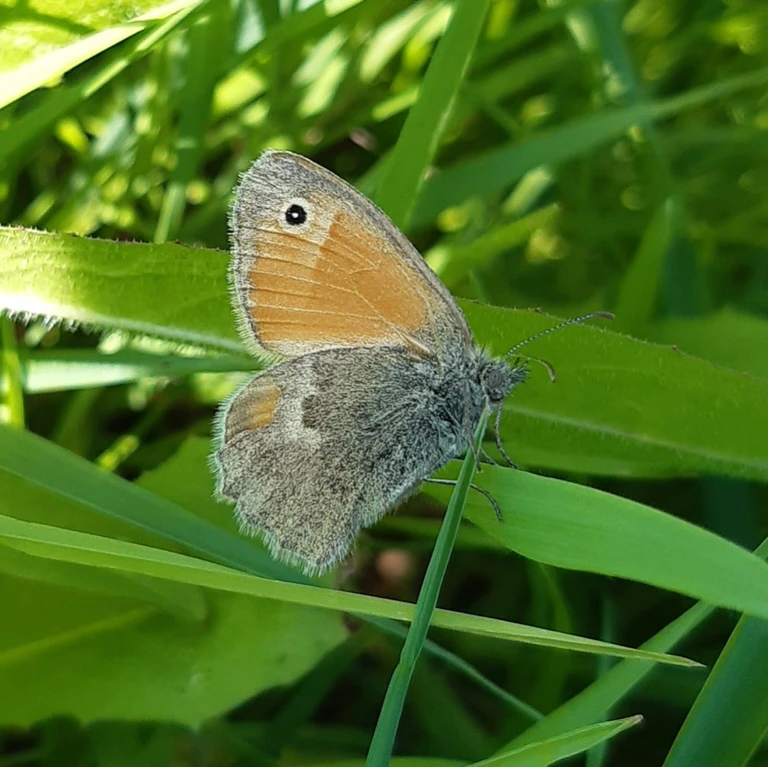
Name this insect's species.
Coenonympha pamphilus
